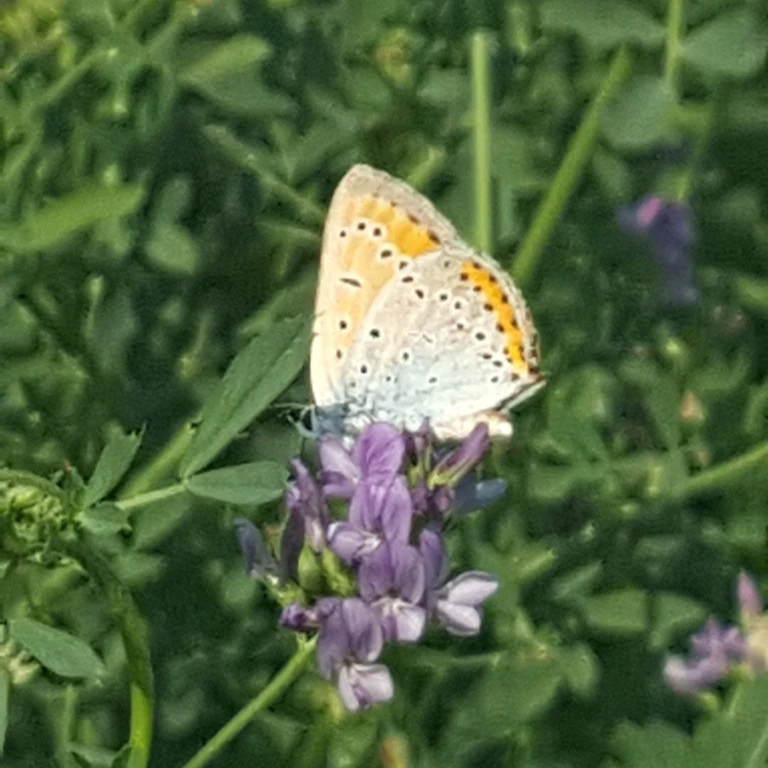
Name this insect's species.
Lycaena dispar
